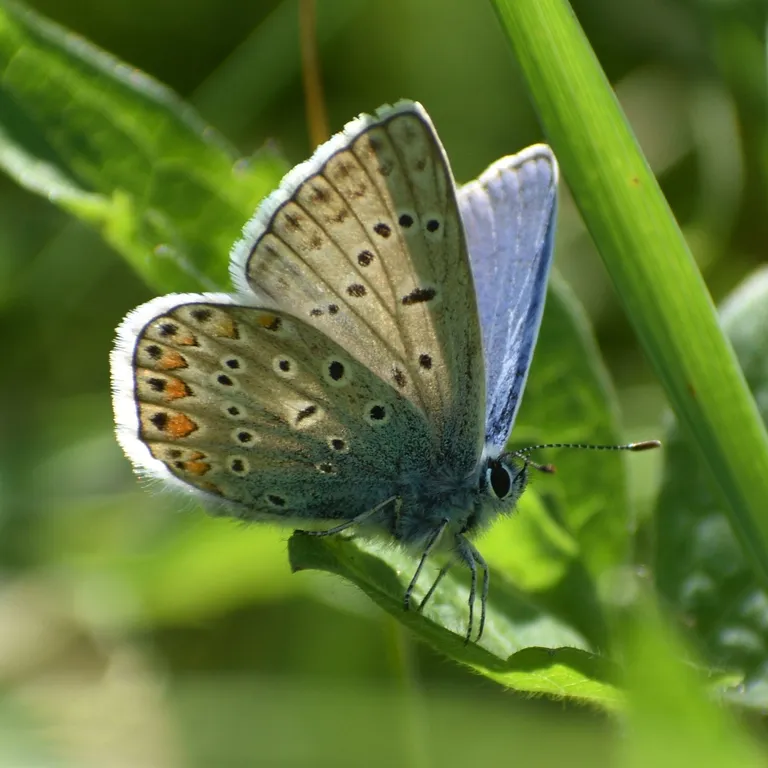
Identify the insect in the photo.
Polyommatus icarus
